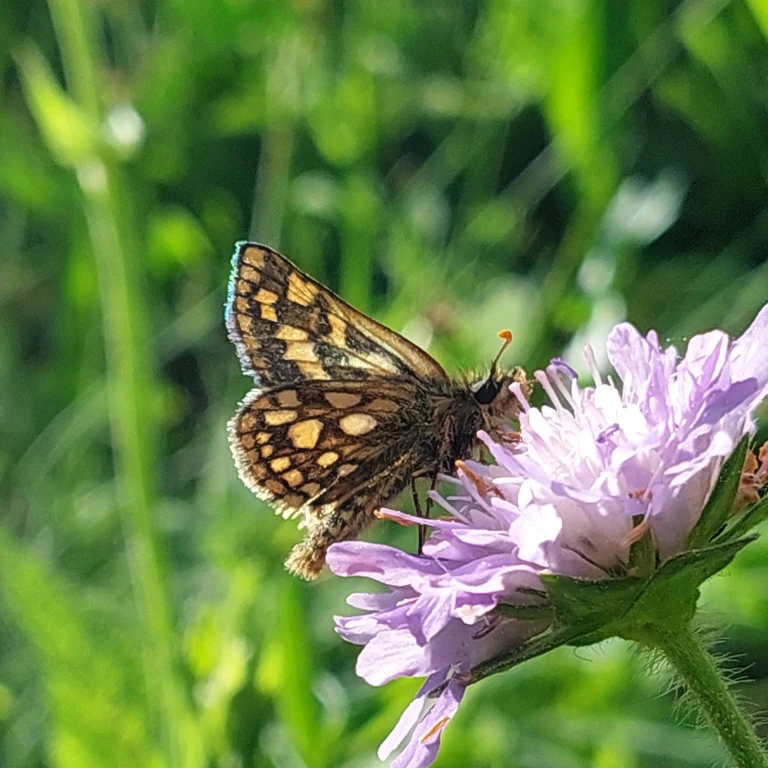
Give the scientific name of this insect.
Carterocephalus palaemon
